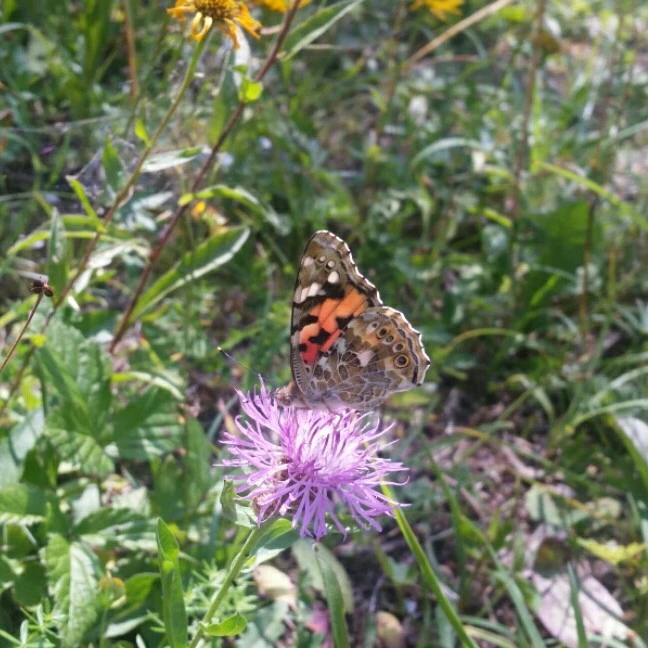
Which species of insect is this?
Vanessa cardui
